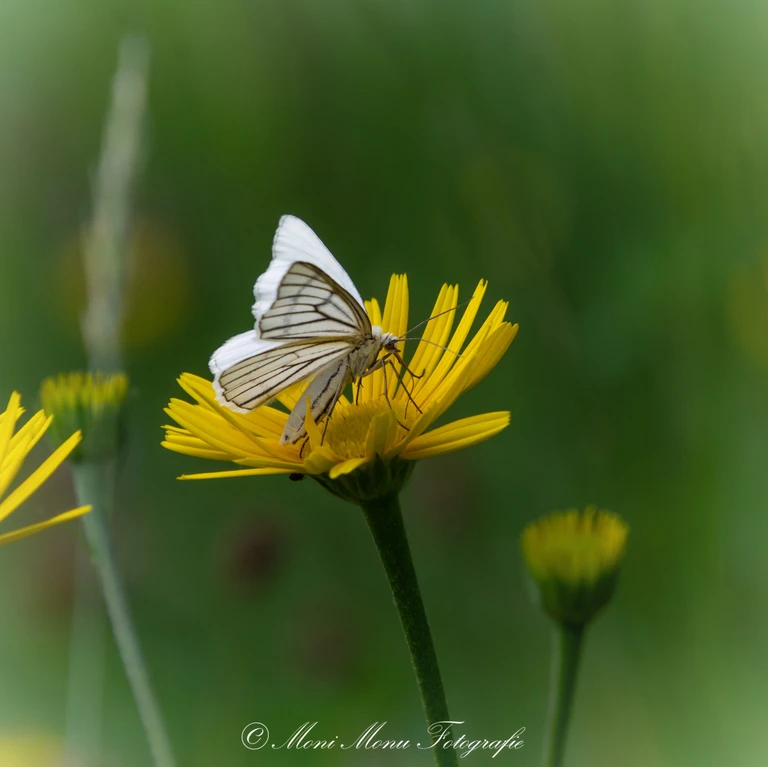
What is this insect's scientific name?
Siona lineata
